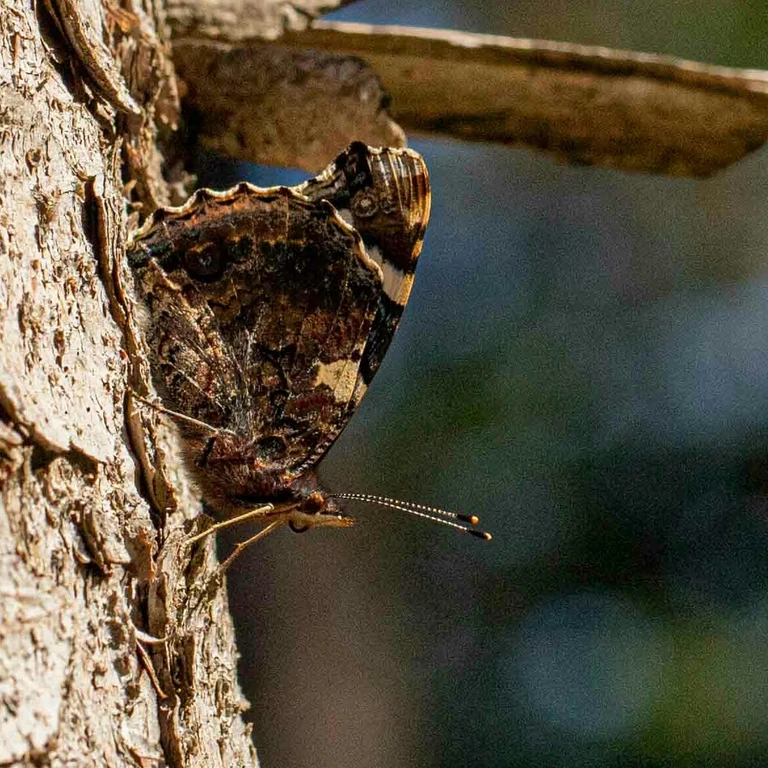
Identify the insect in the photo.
Vanessa atalanta
